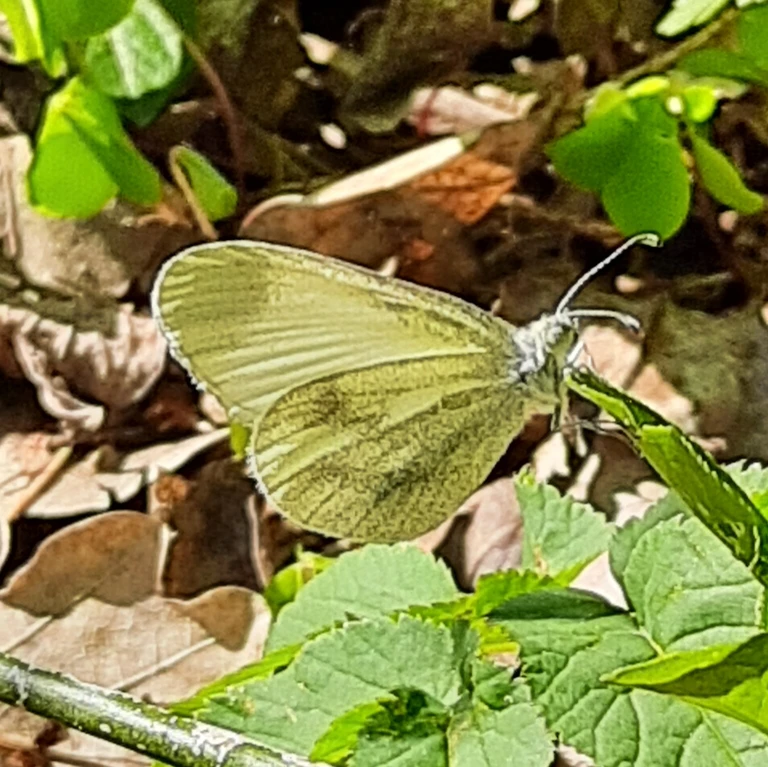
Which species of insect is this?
Leptidea sinapis/juvernica
